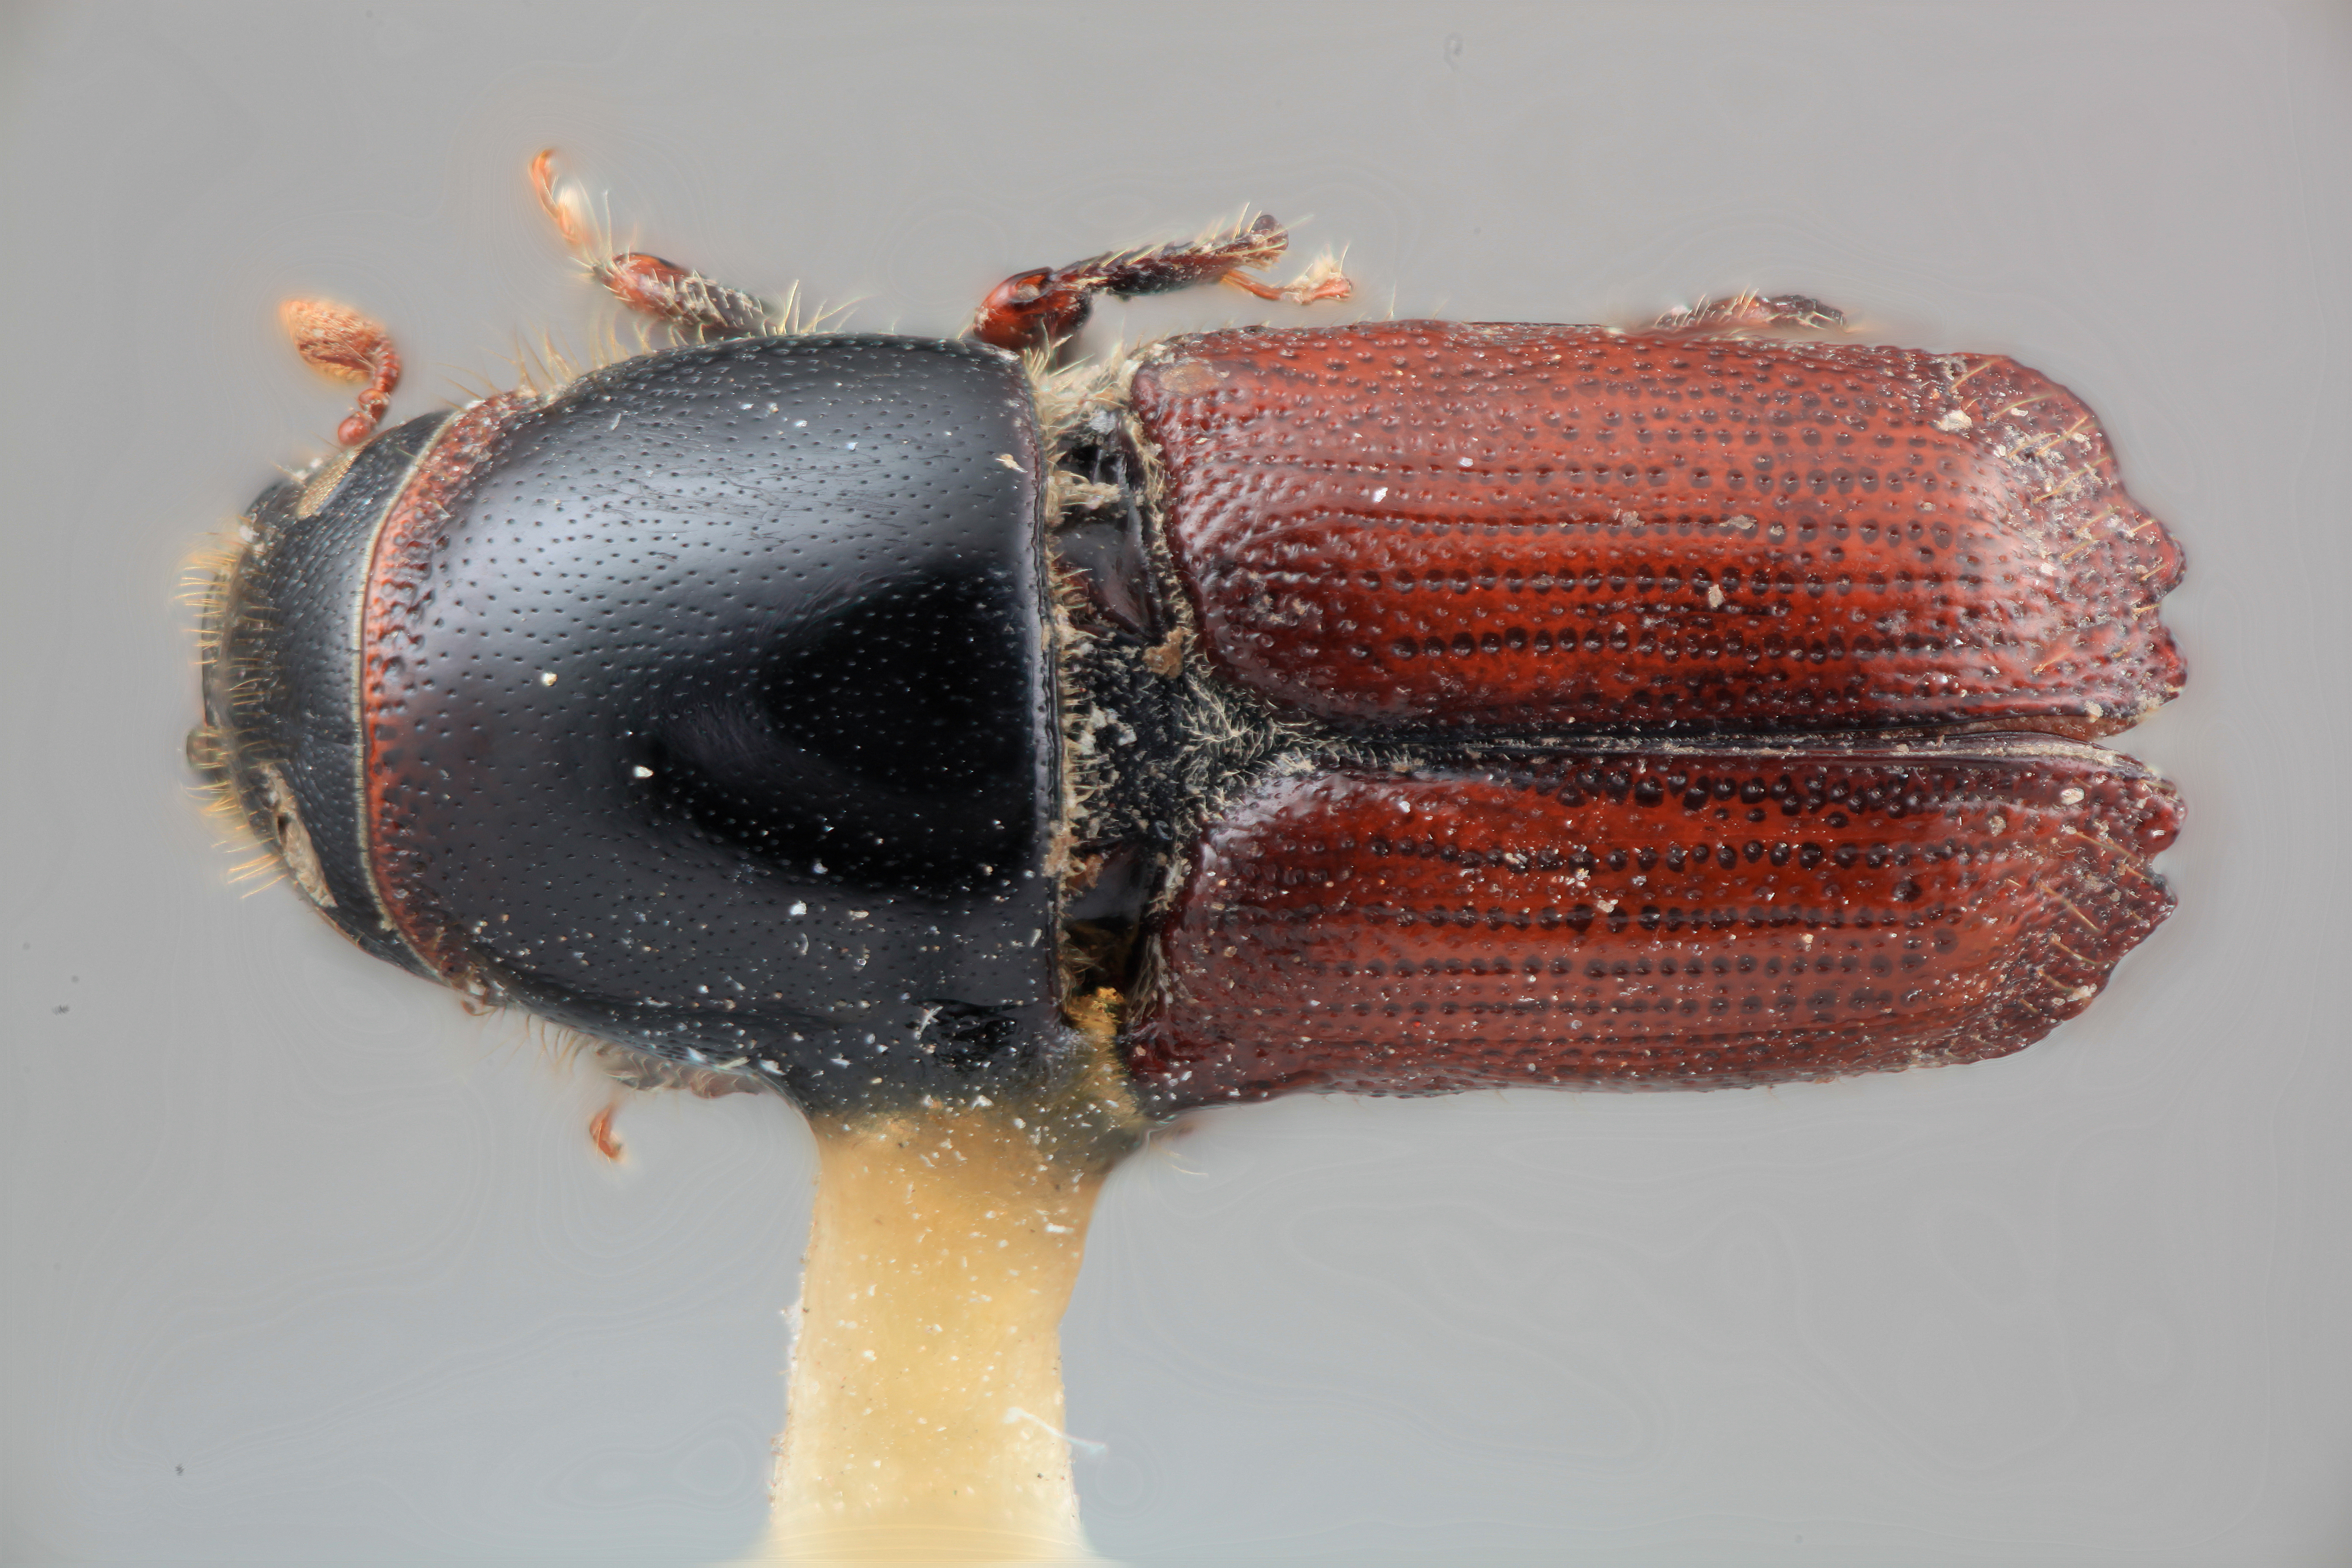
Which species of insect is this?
Scolytus aztecus
